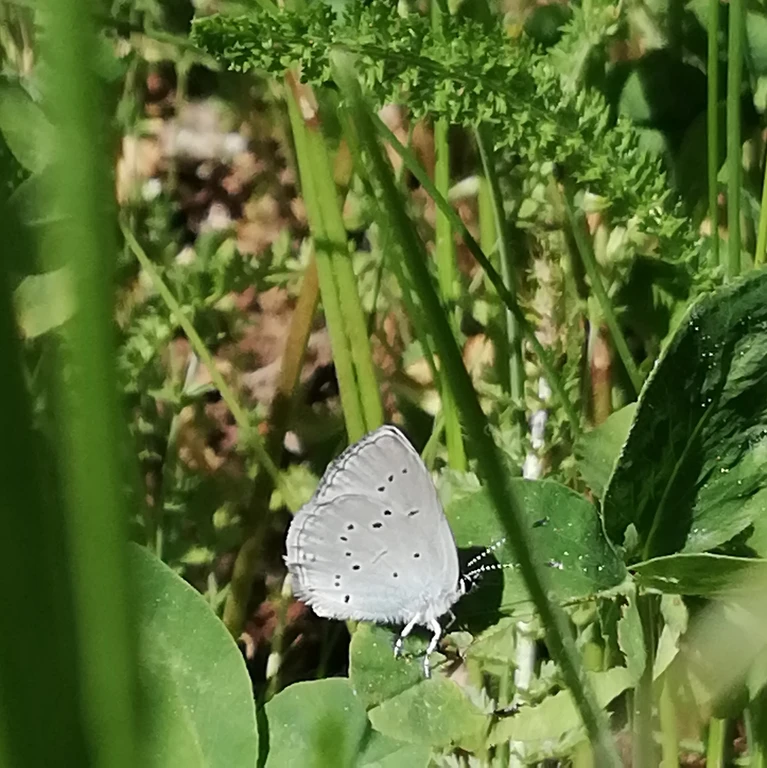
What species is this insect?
Cupido decolorata (also Elkalyce decolorata)
